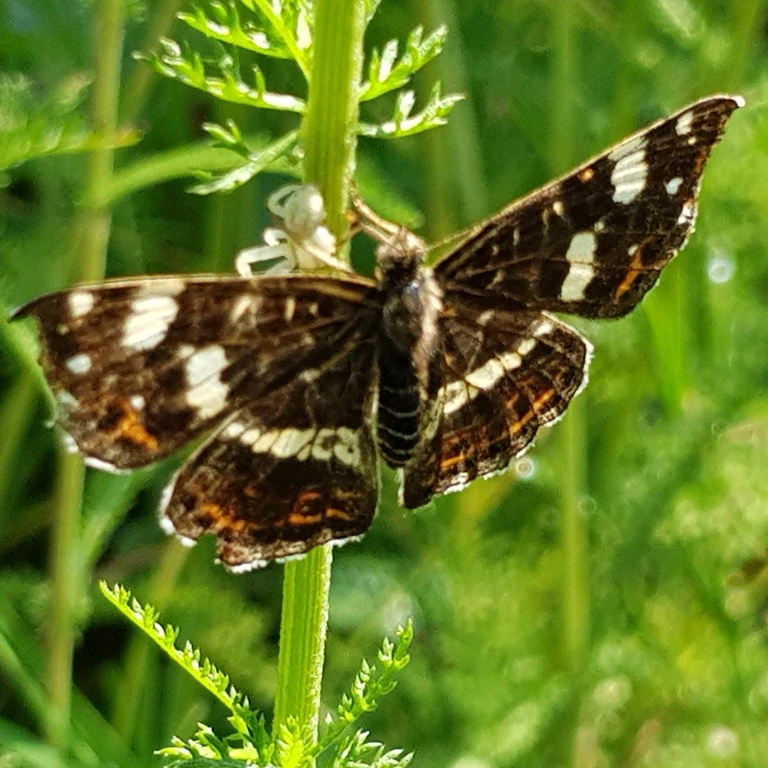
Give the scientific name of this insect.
Araschnia levana
